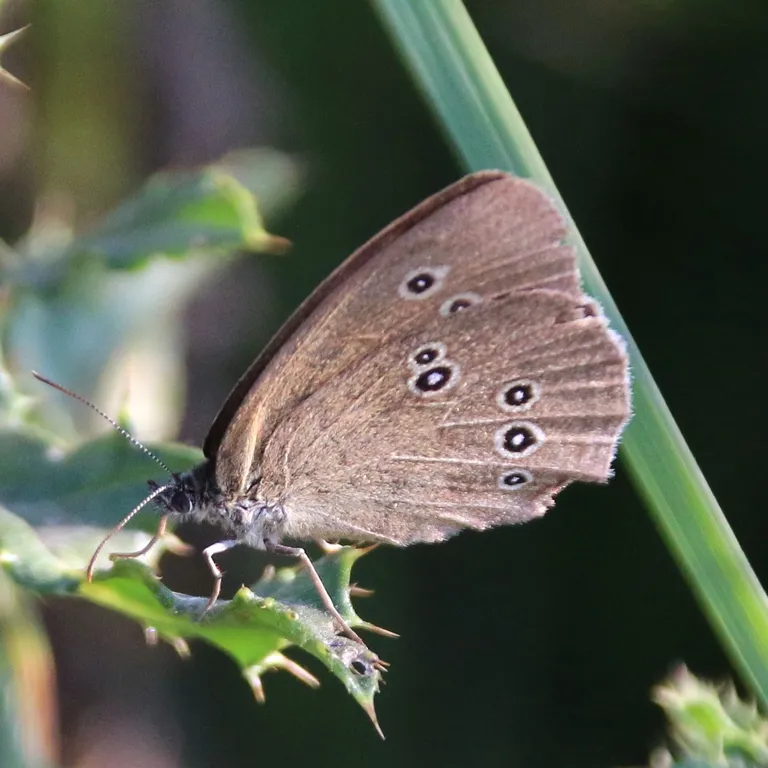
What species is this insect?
Aphantopus hyperantus
